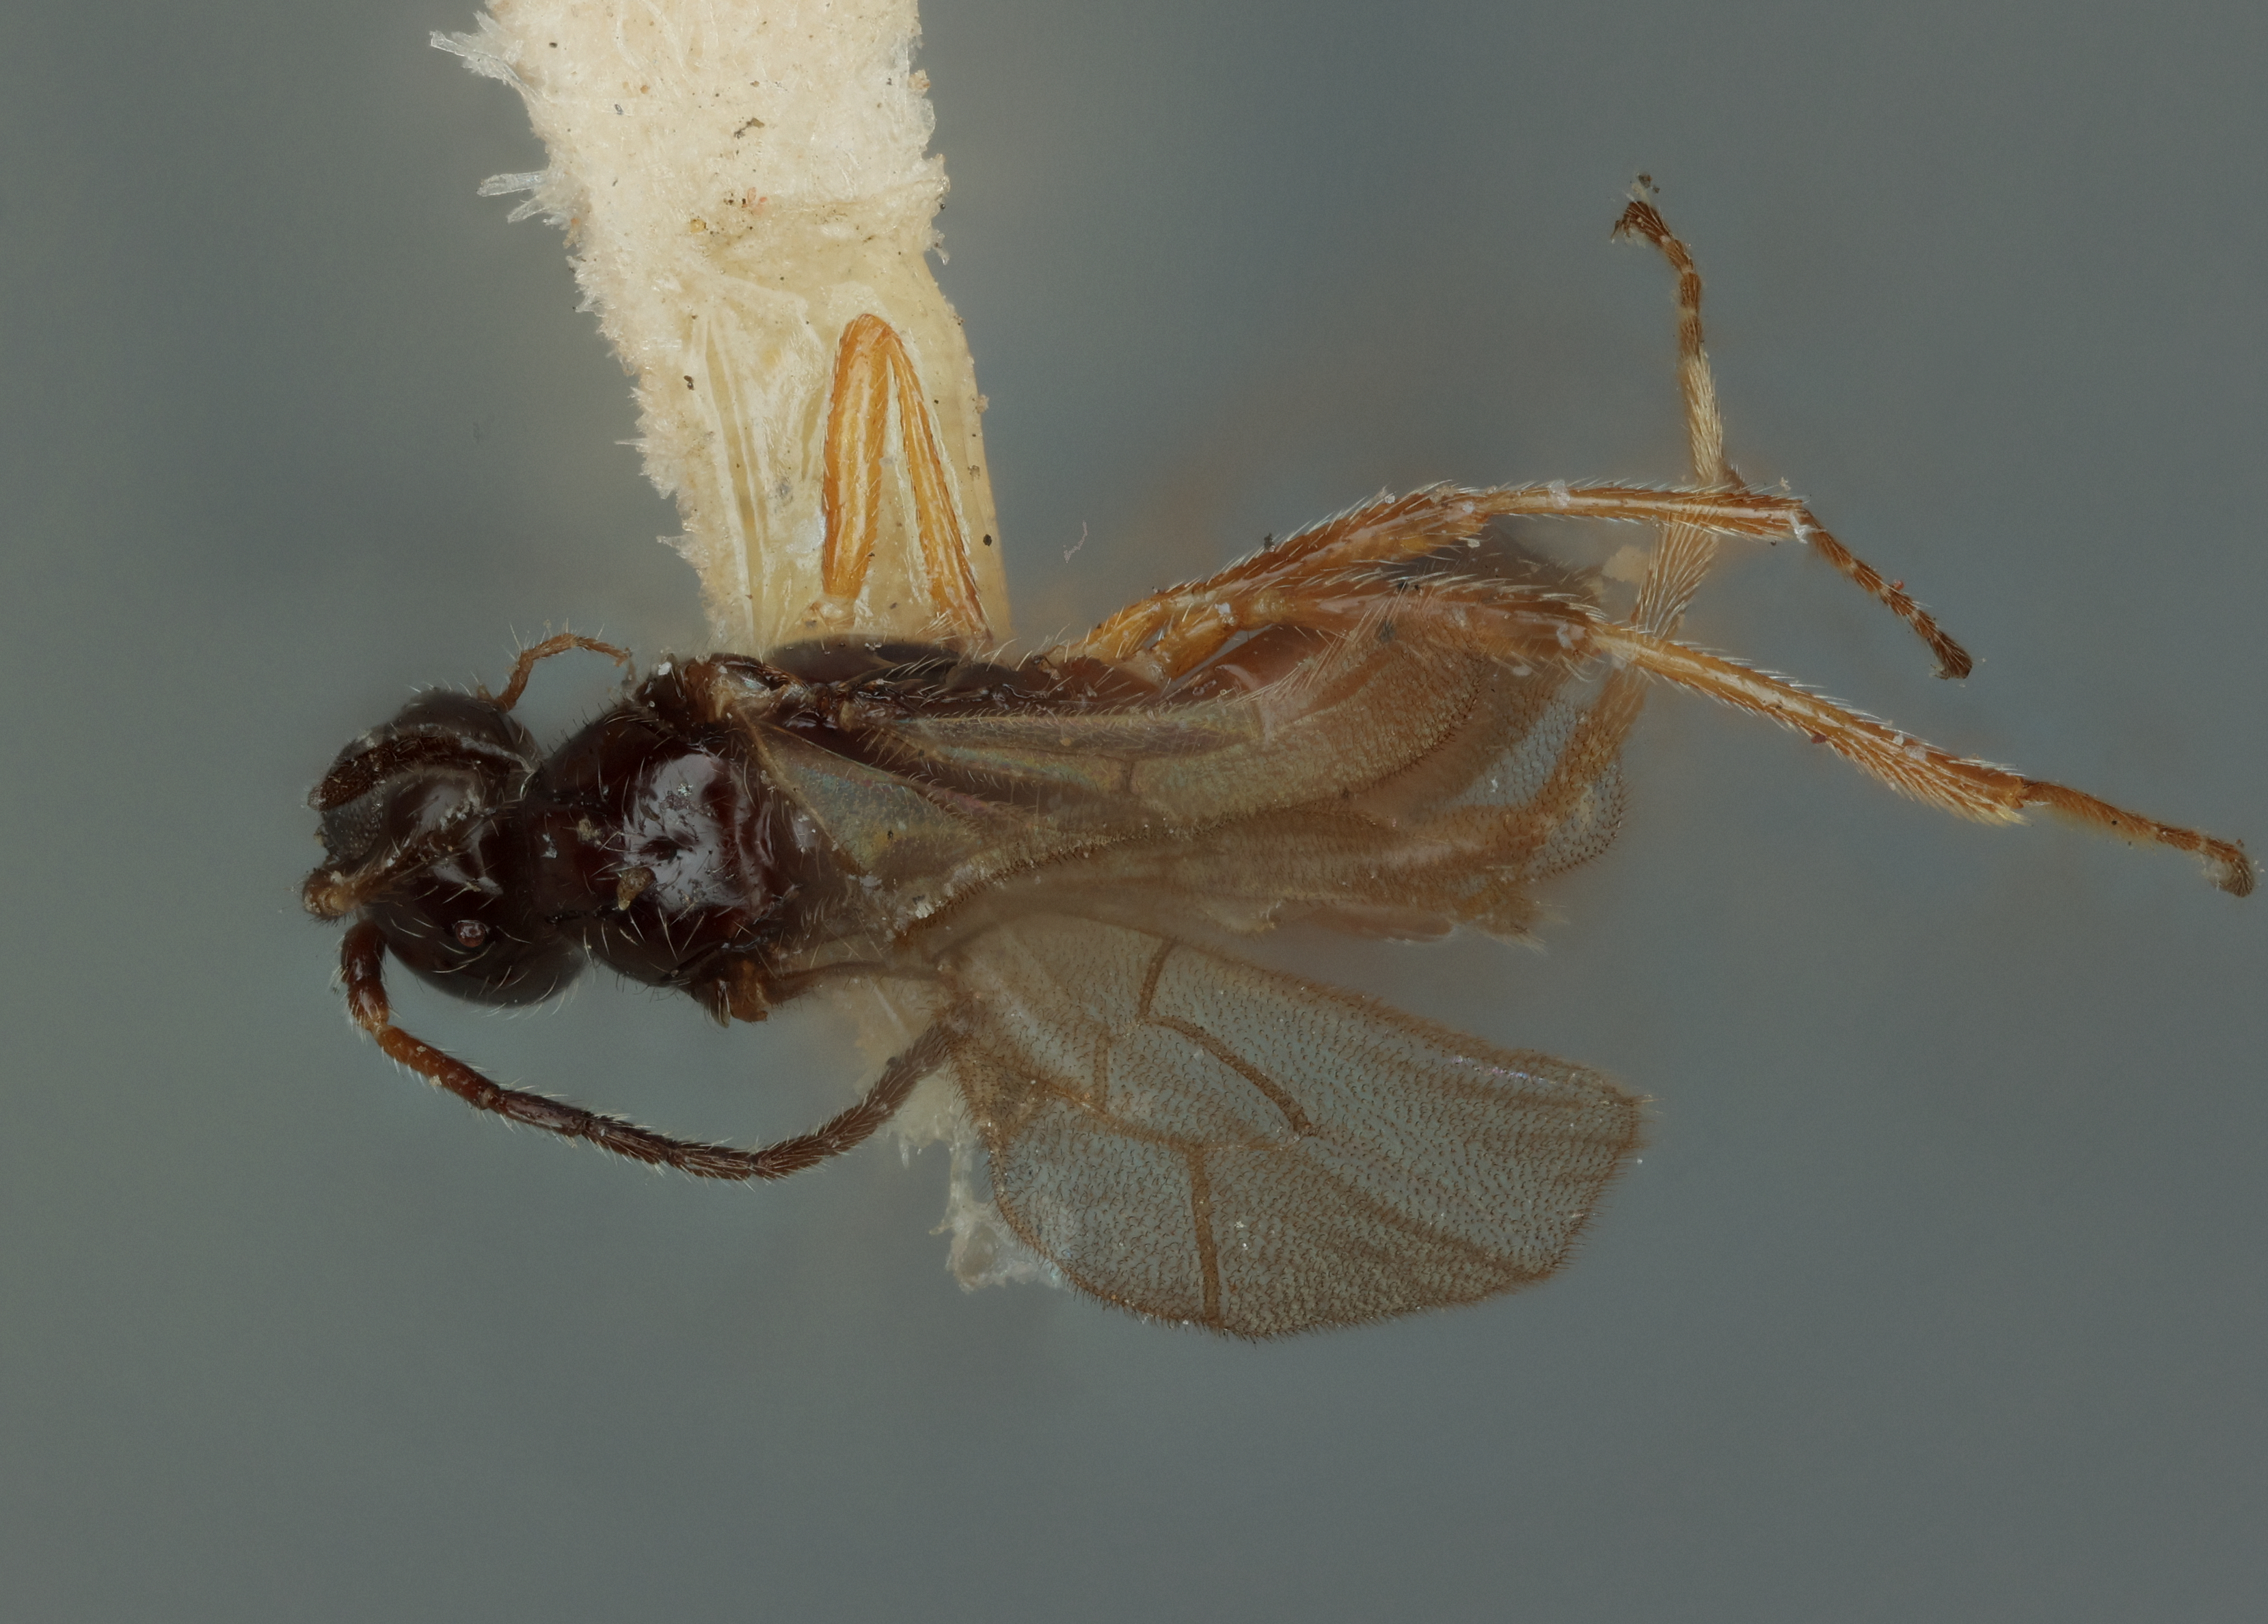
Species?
Ephedrus nitidus
